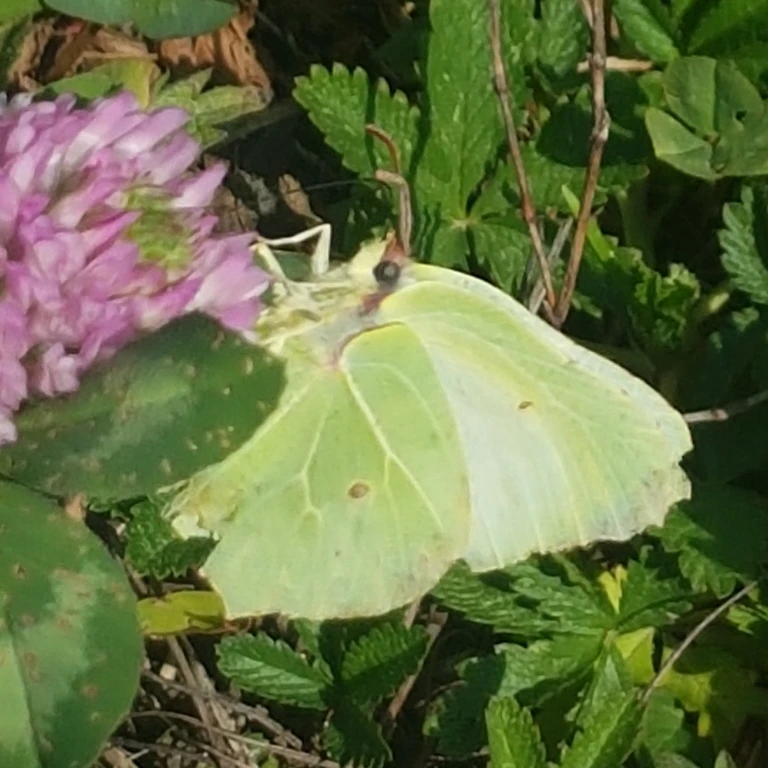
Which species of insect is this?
Gonepteryx rhamni
